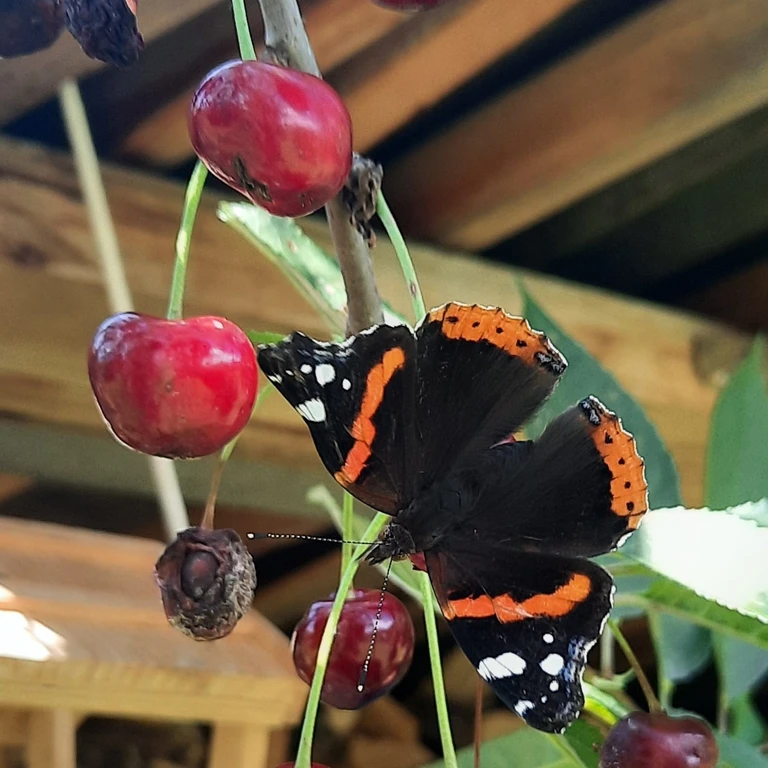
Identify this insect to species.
Vanessa atalanta
